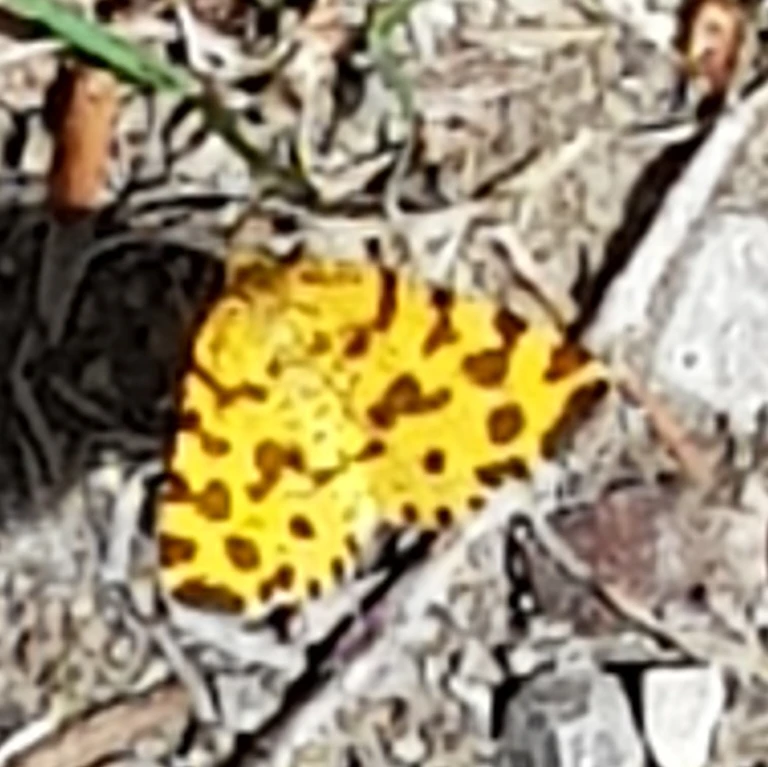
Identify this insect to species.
Pseudopanthera macularia
